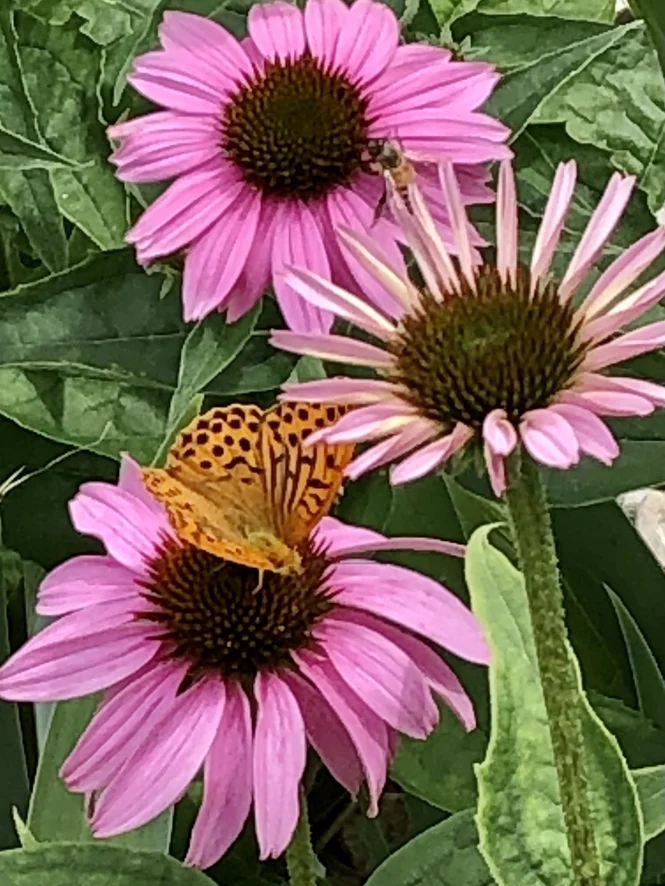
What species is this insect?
Argynnis paphia
